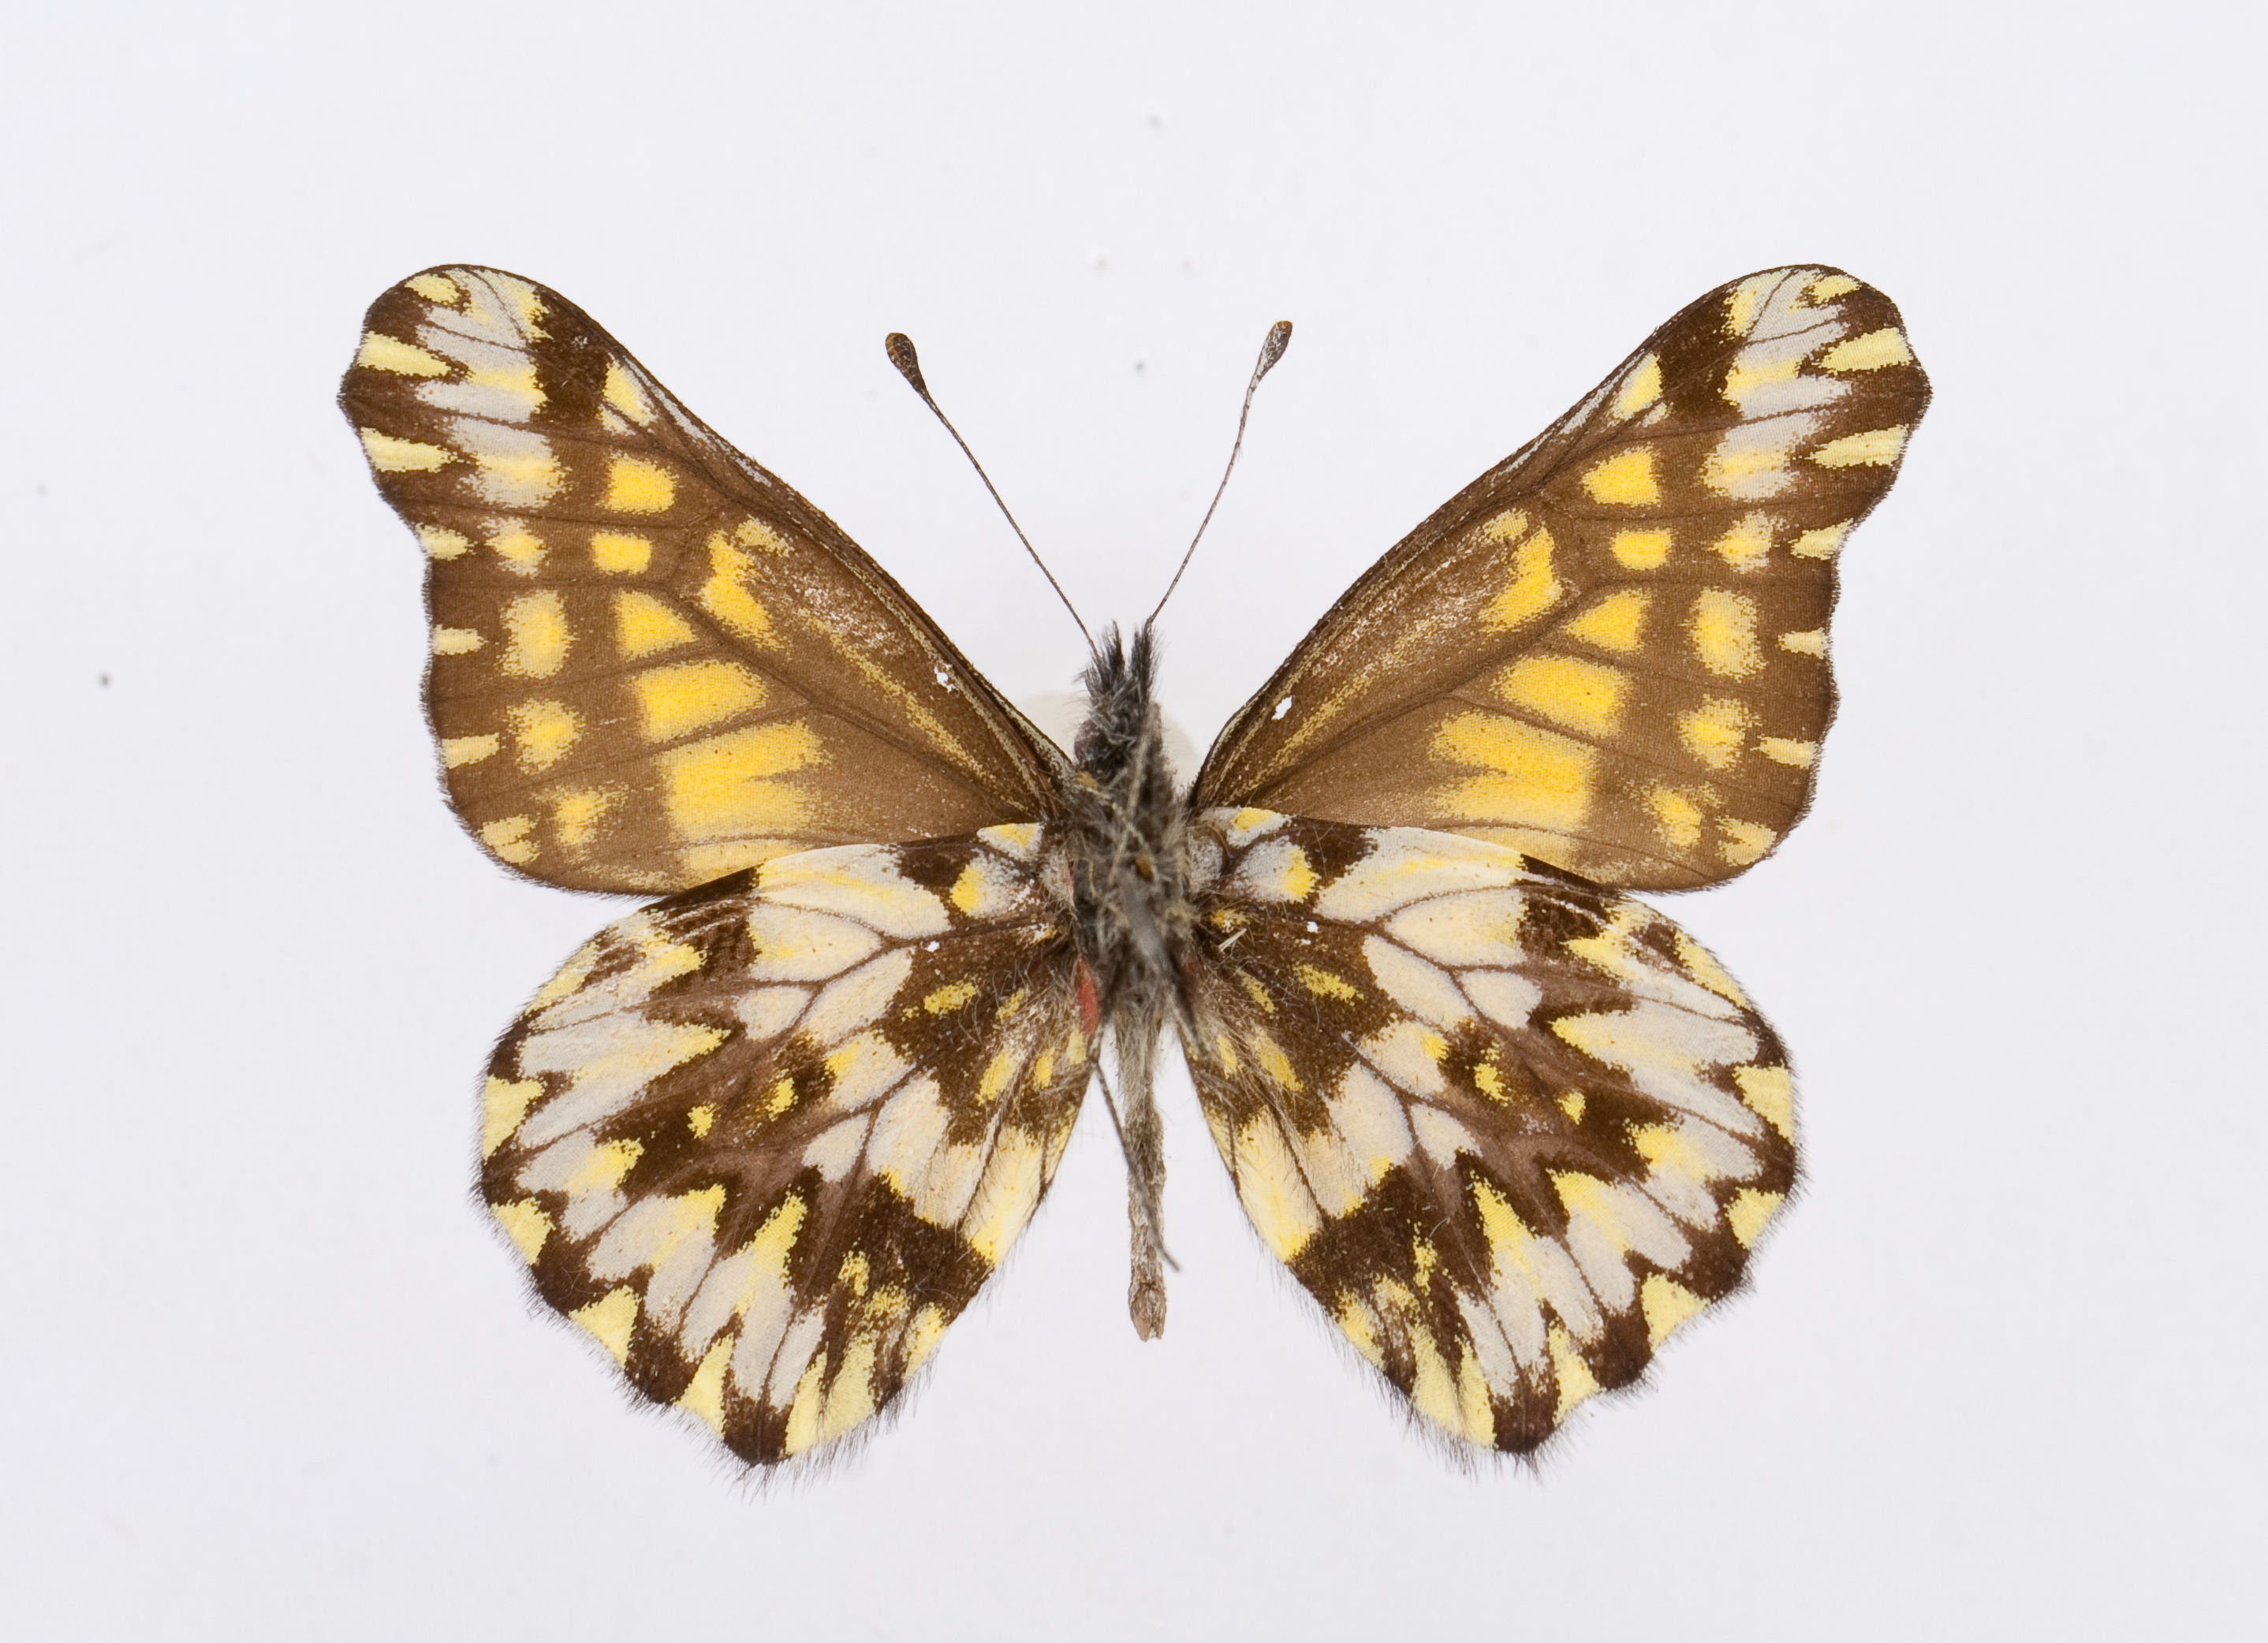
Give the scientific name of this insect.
Catasticta fulva
